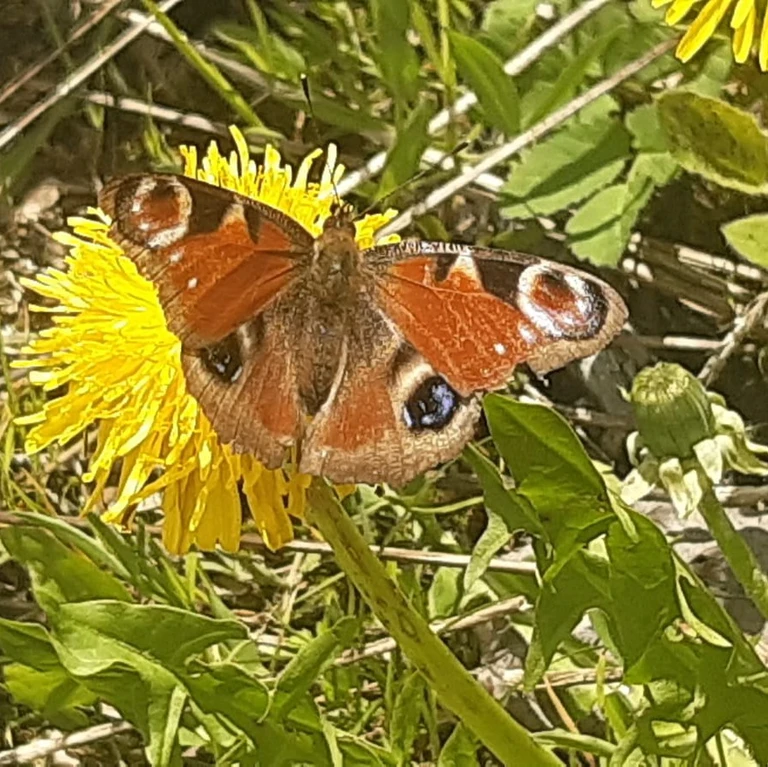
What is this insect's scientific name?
Aglais io
